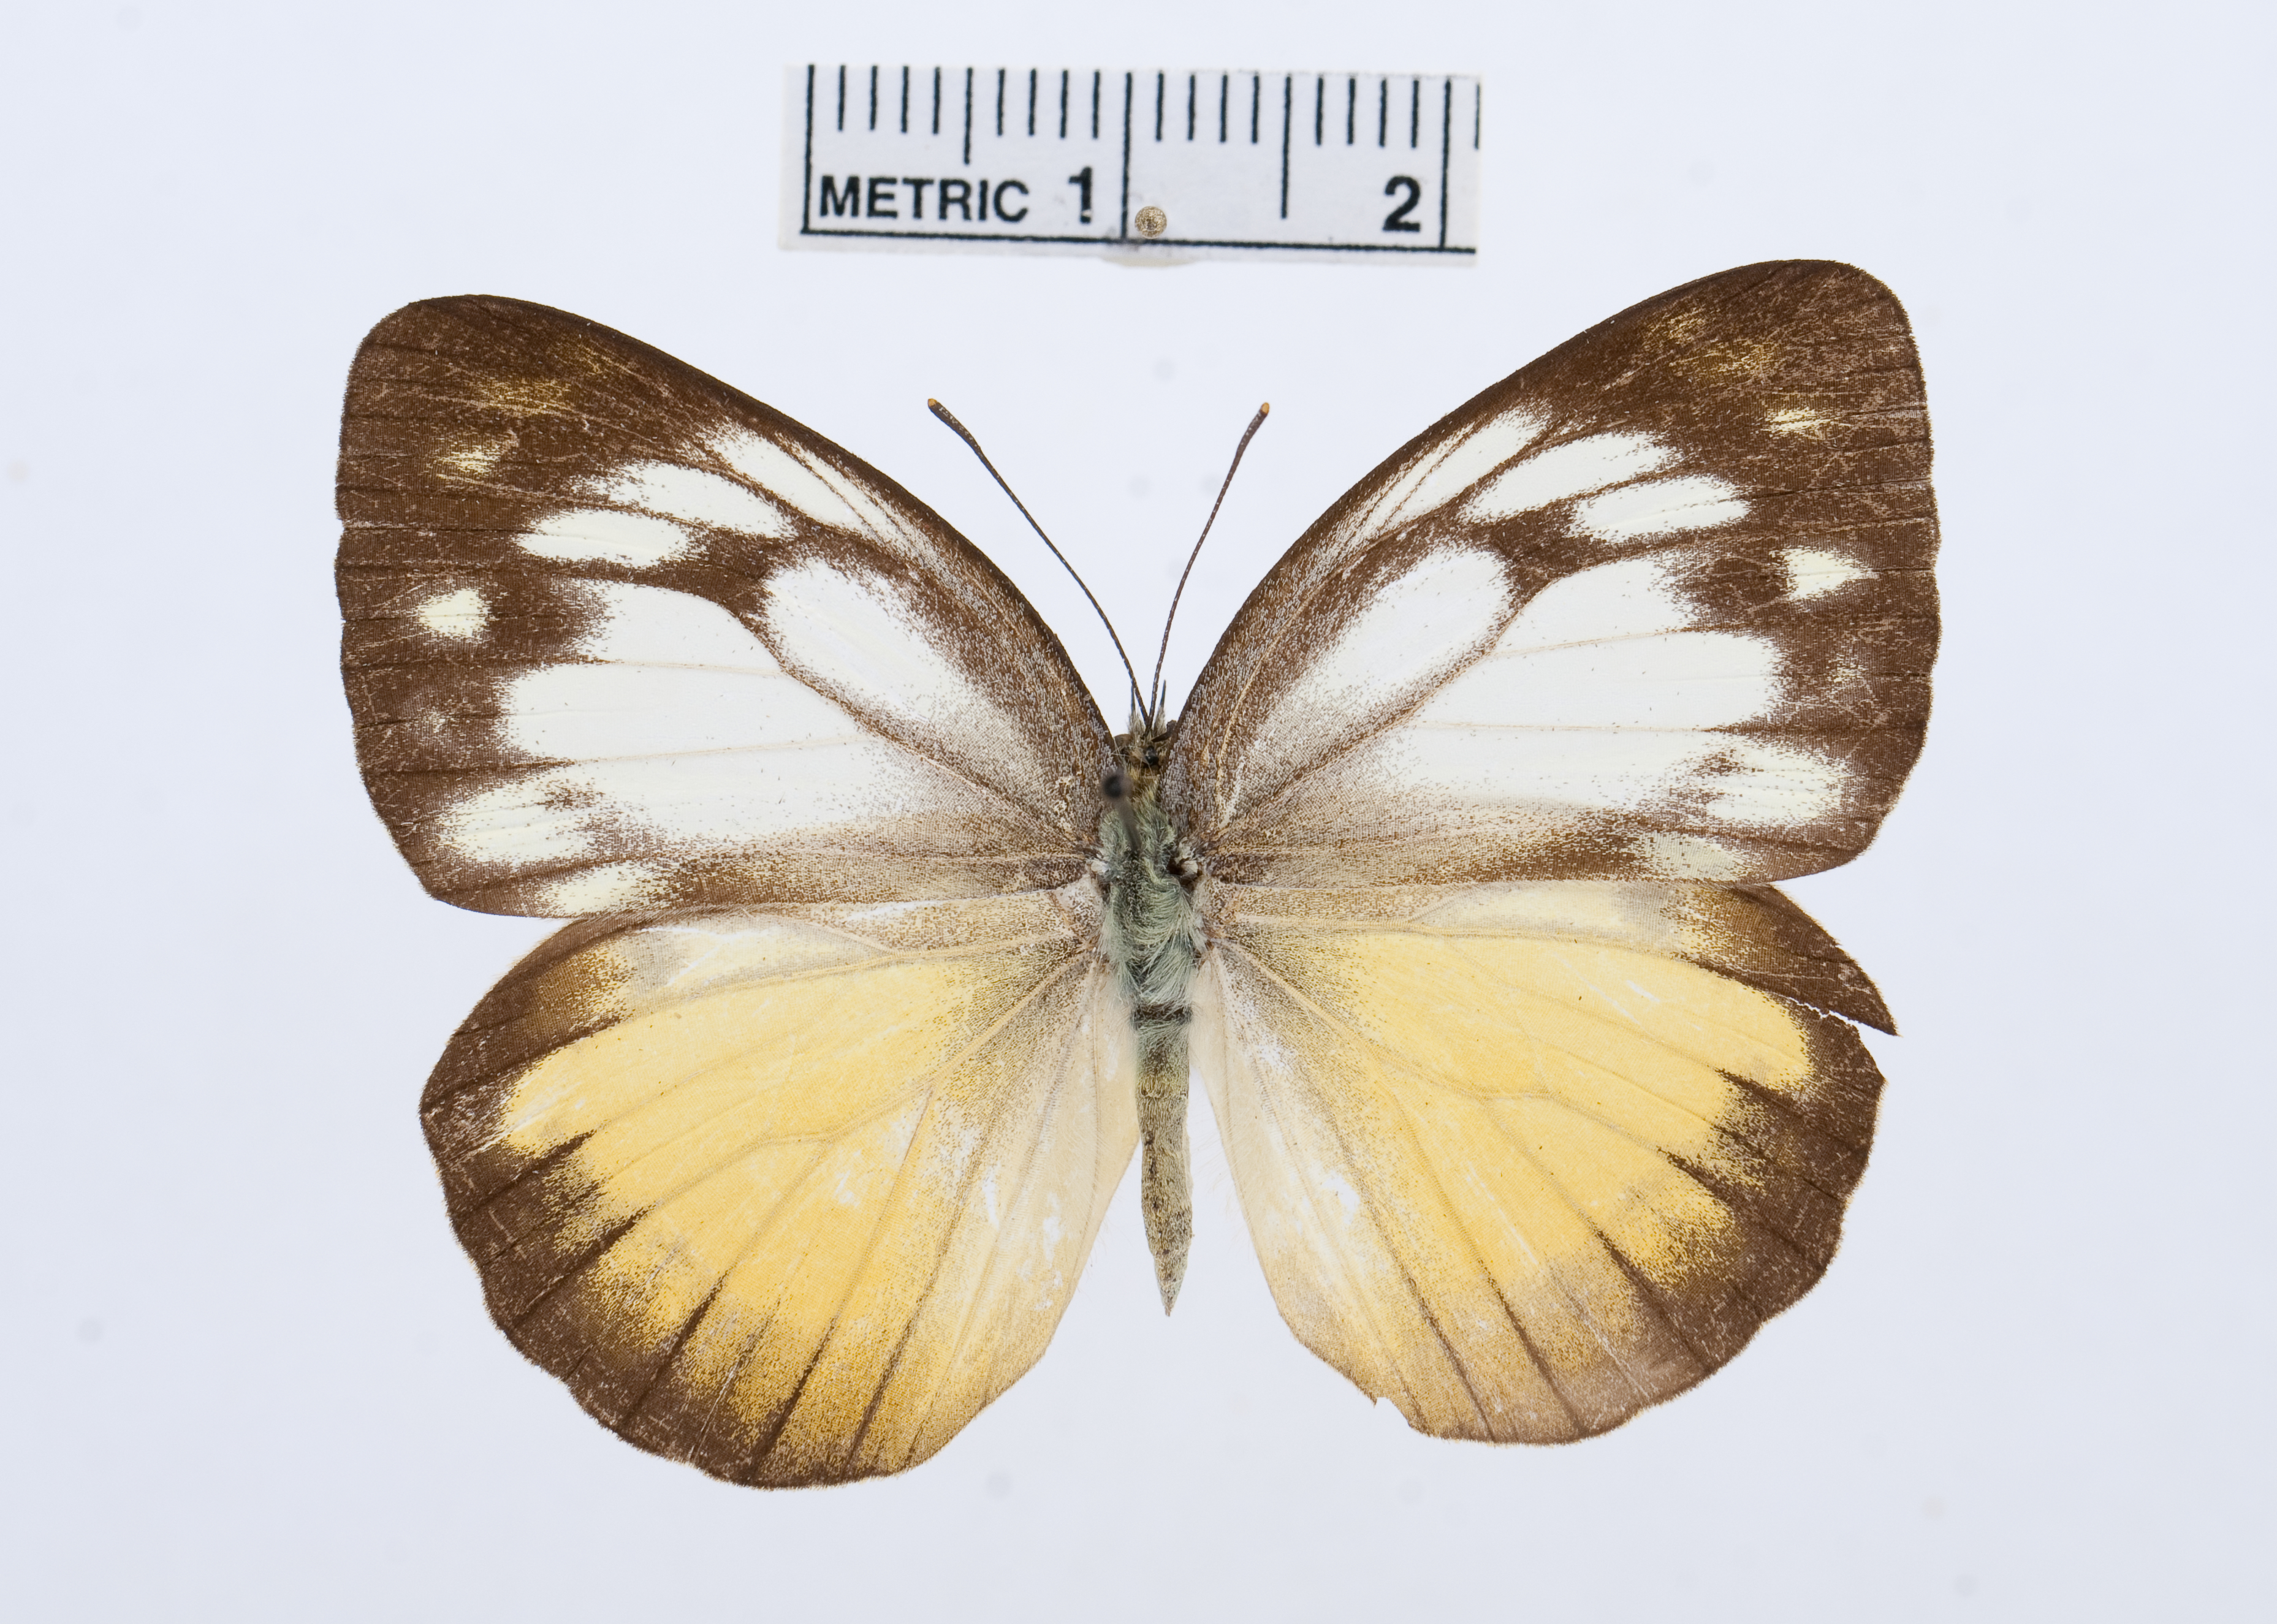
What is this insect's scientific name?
Cepora aspasia
